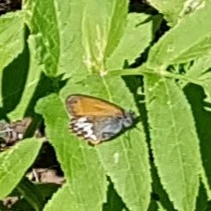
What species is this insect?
Coenonympha arcania
